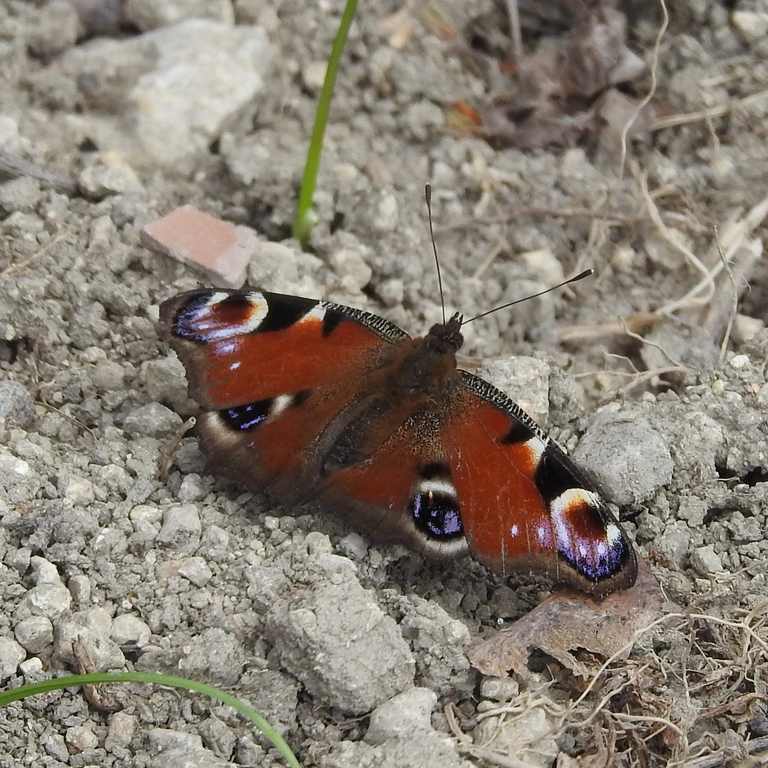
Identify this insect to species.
Aglais io
